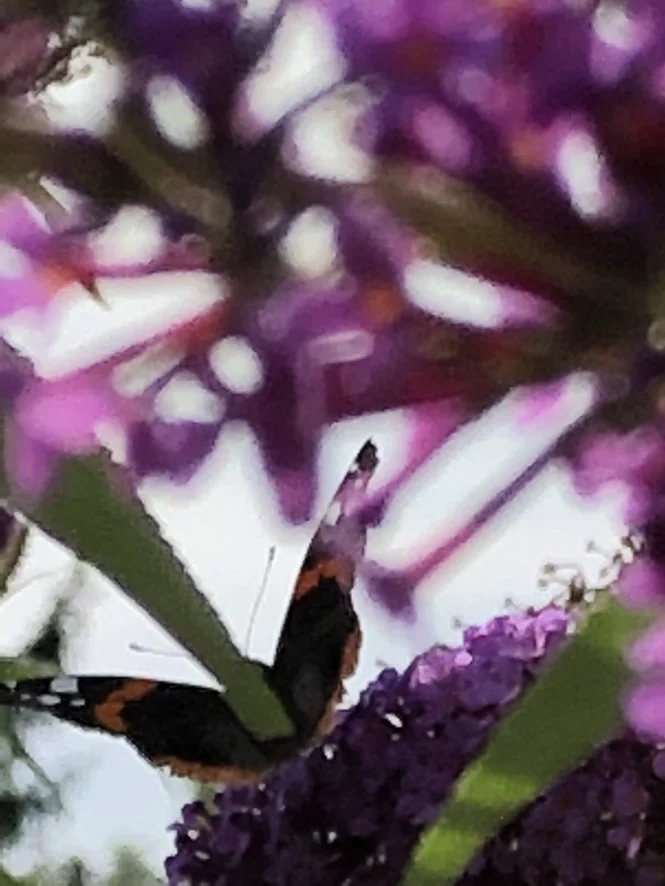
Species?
Vanessa atalanta
